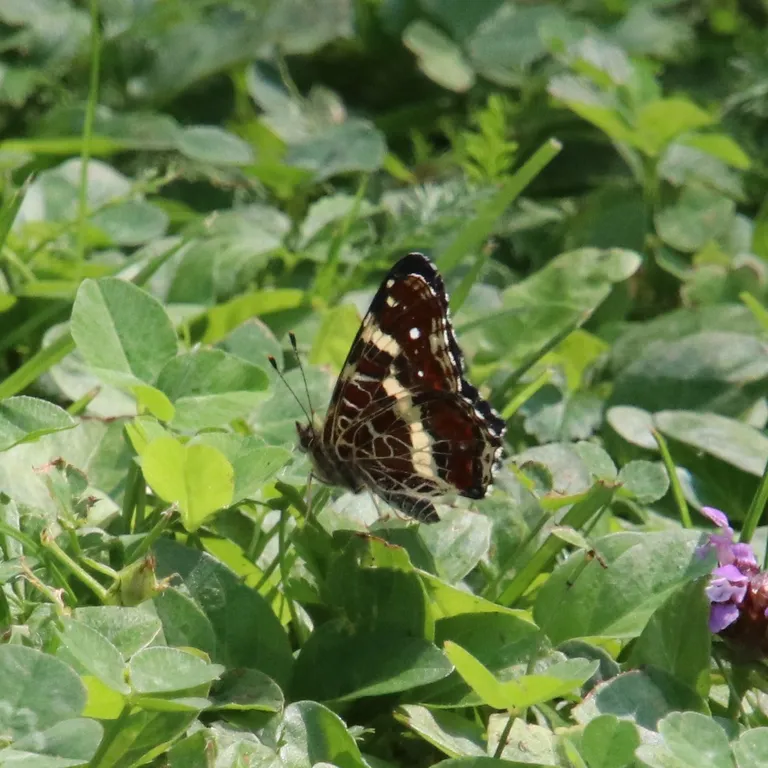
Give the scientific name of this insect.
Araschnia levana
